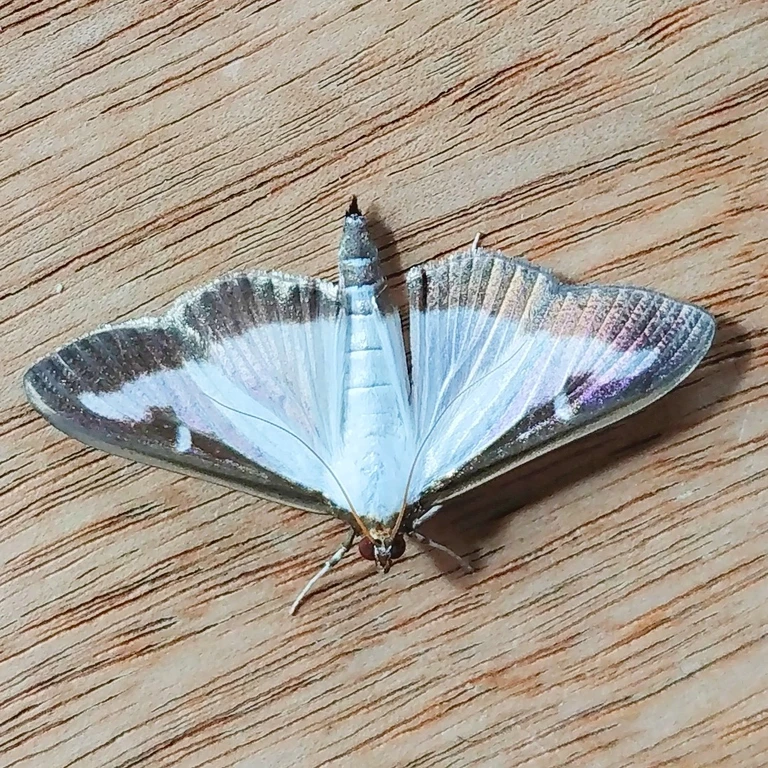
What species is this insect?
Cydalima perspectalis
